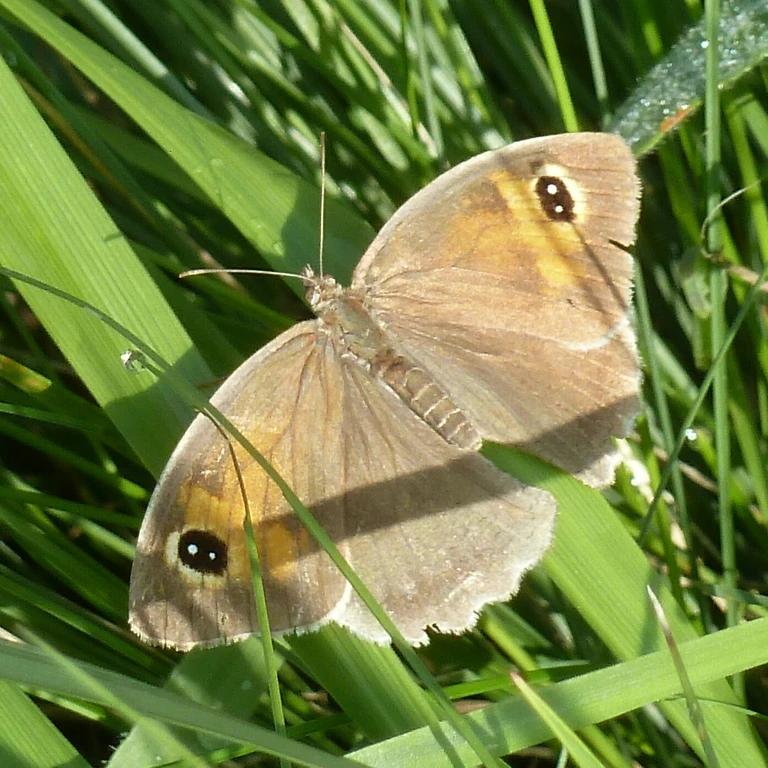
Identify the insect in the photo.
Maniola jurtina
